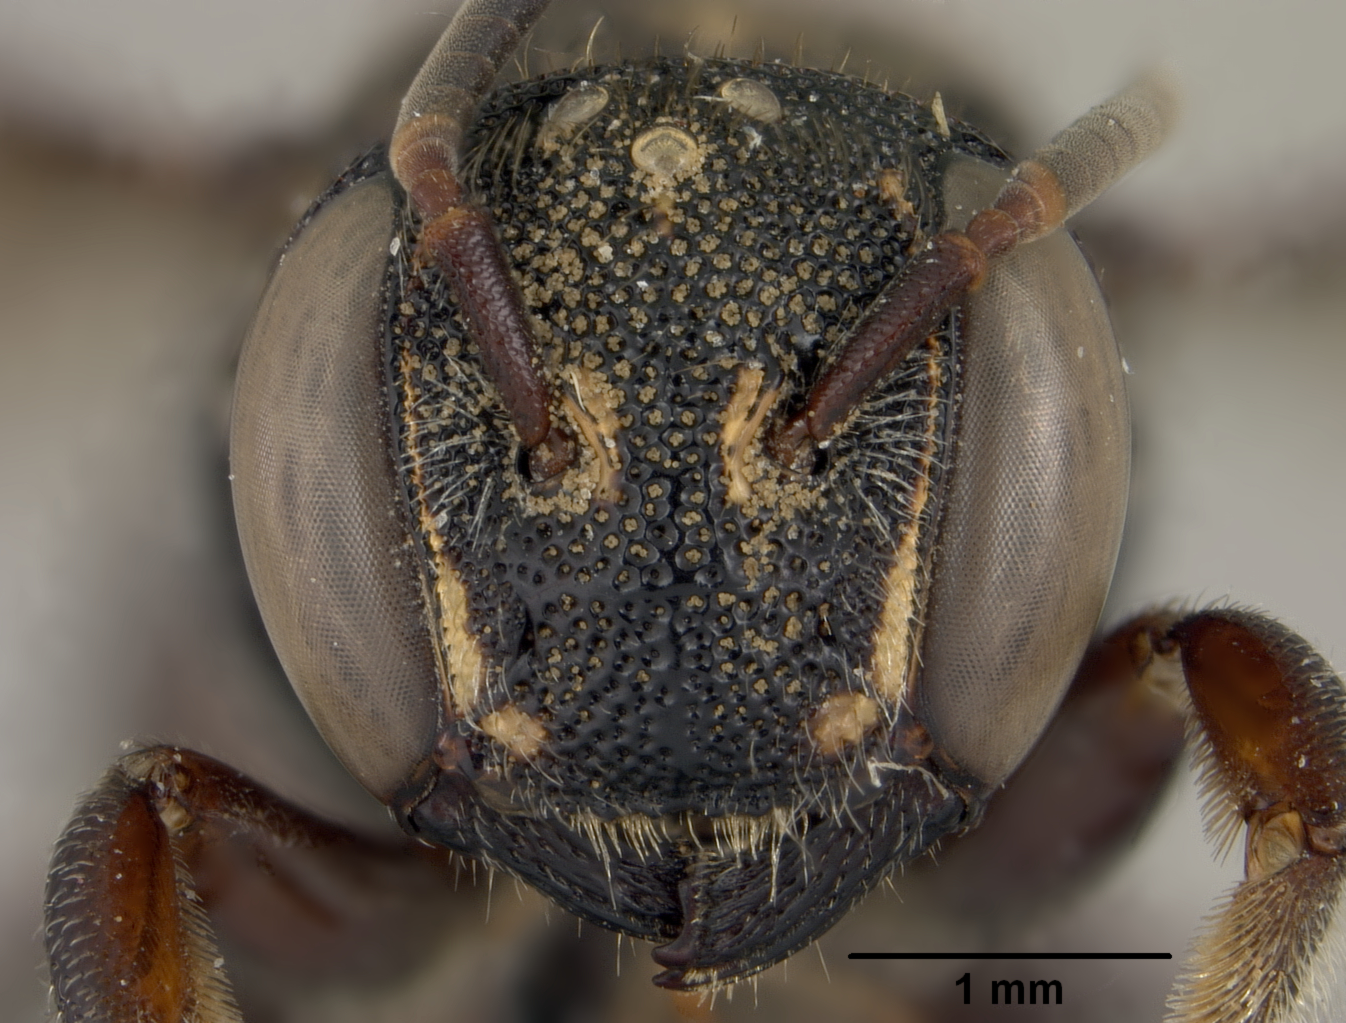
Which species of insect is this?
Dianthidium nitidipes
